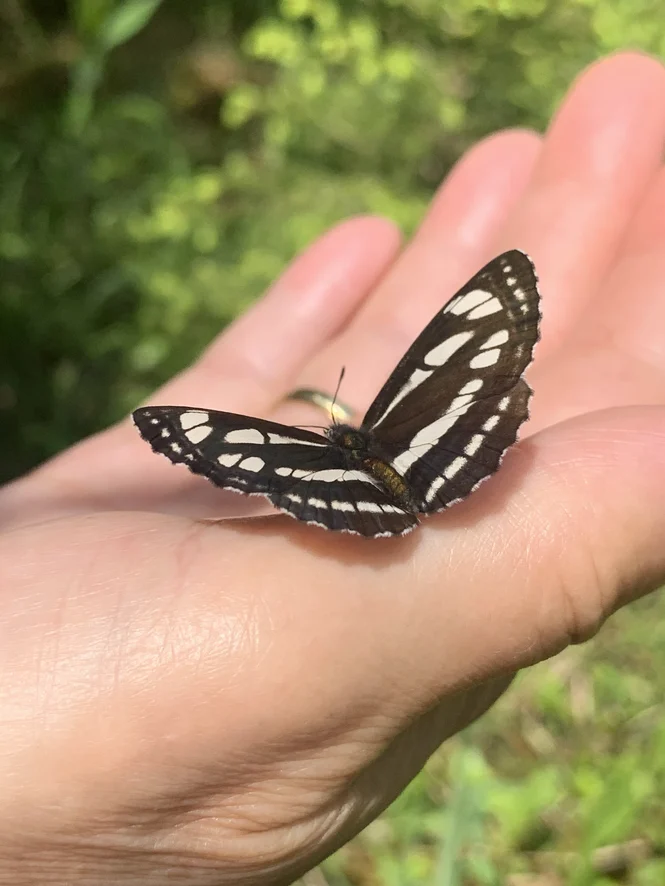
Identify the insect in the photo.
Neptis sappho
